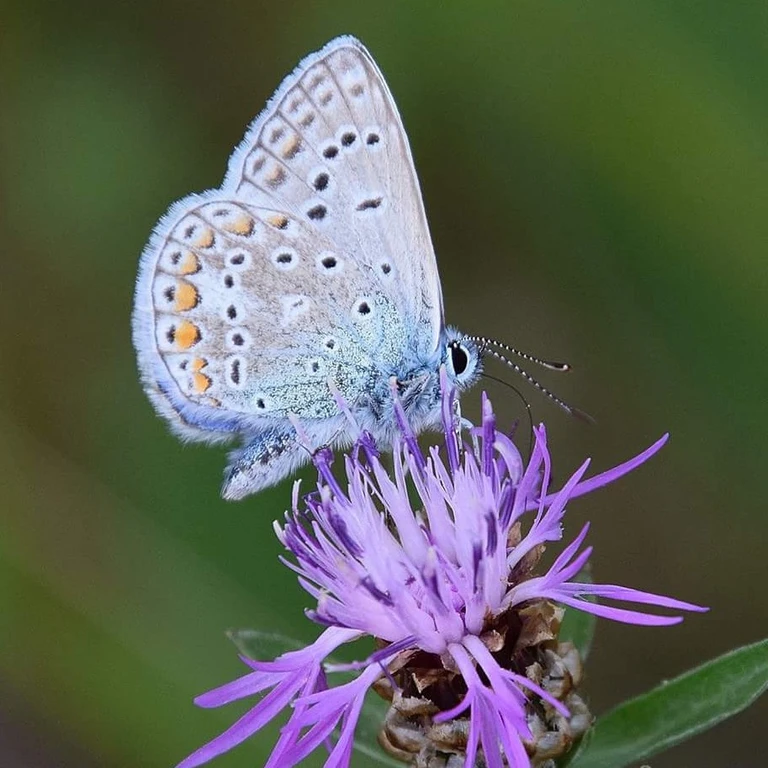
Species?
Polyommatus icarus
